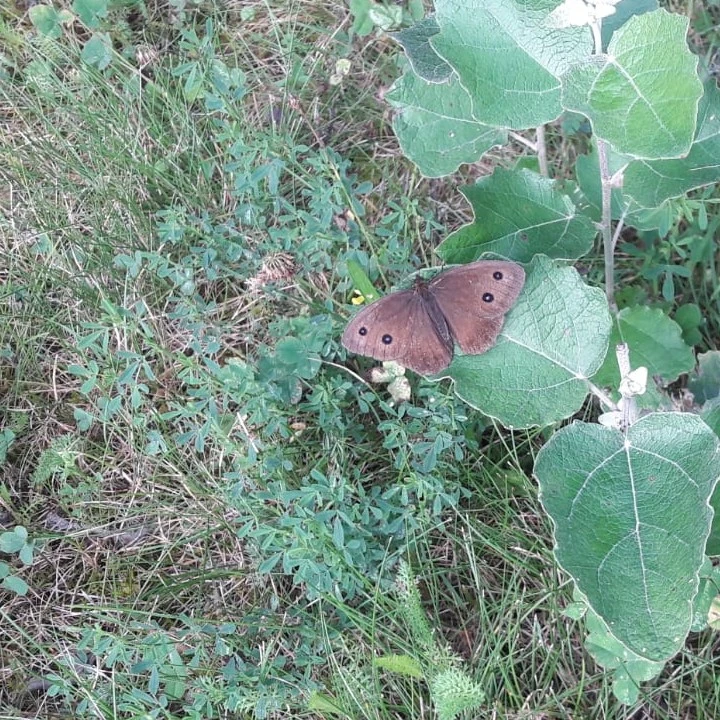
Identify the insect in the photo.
Minois dryas
